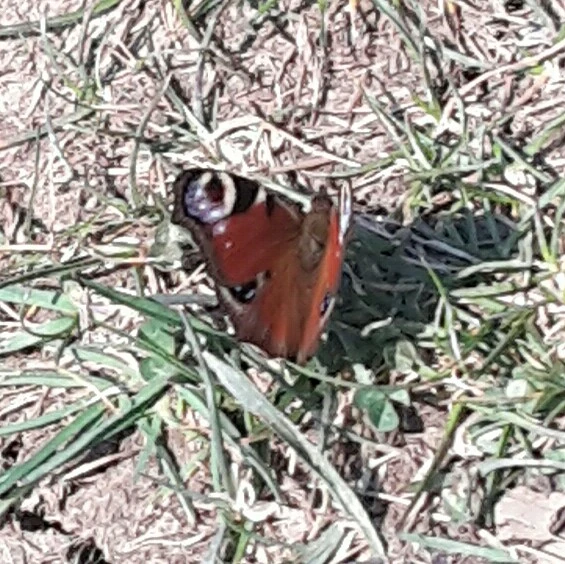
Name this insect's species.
Aglais io
